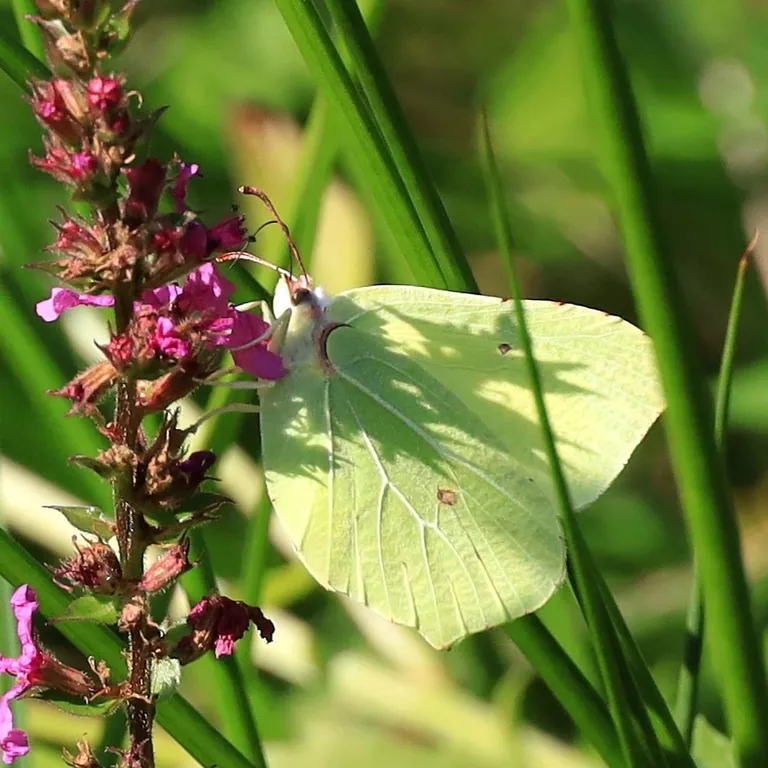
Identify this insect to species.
Gonepteryx rhamni
